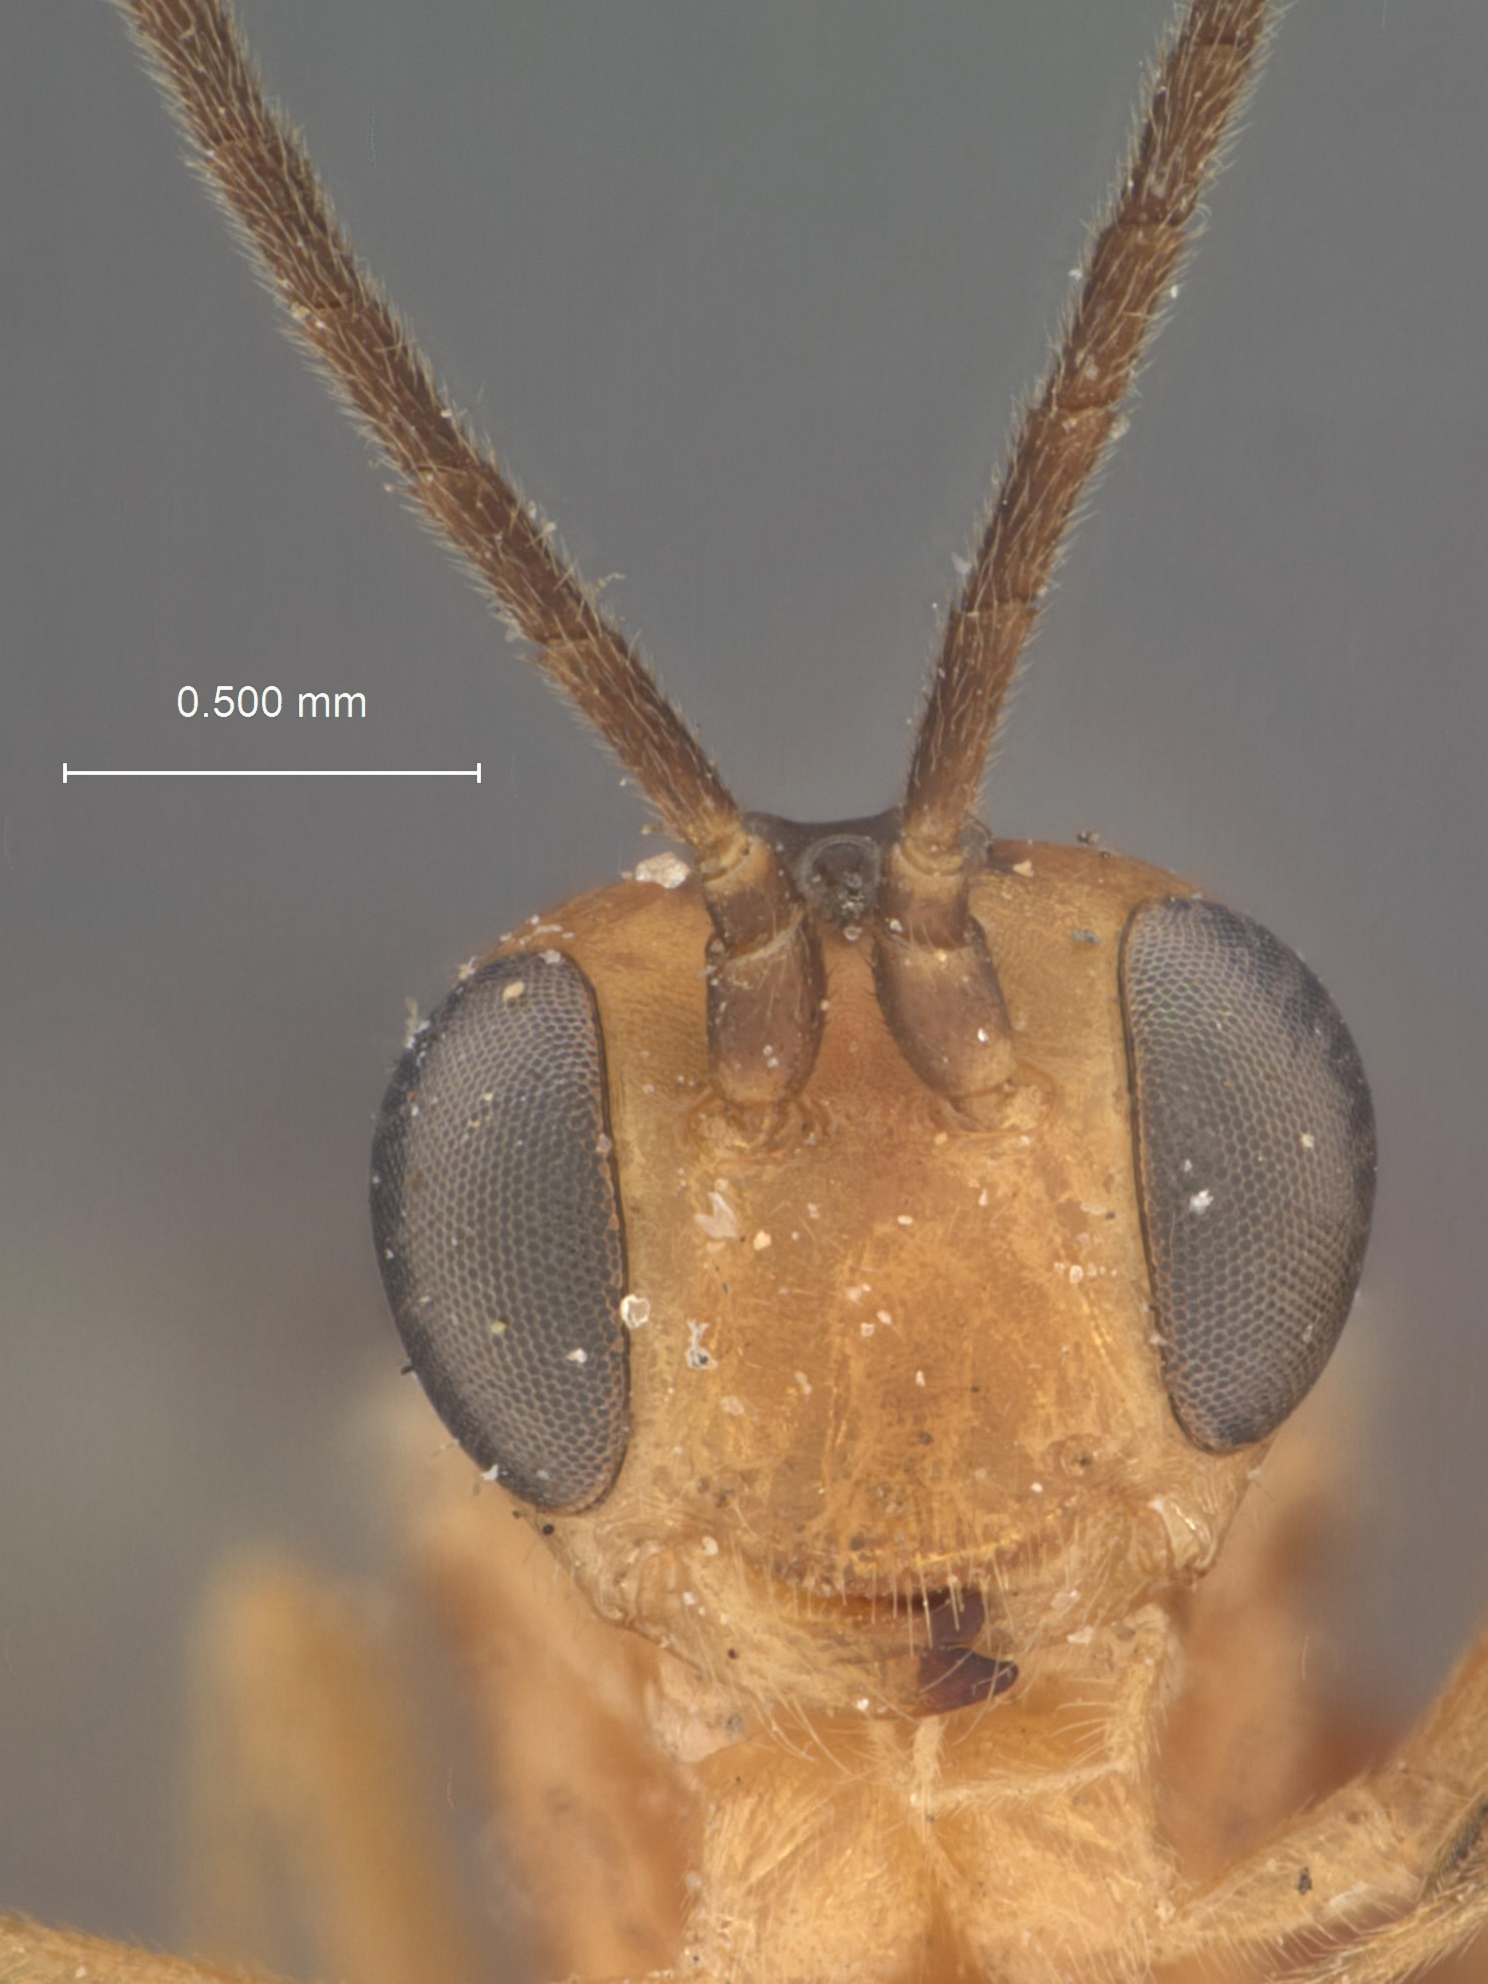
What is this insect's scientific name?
Homalomma eriocampoides
